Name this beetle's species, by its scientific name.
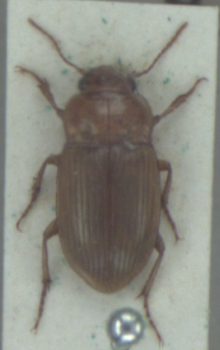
Amara fulva
